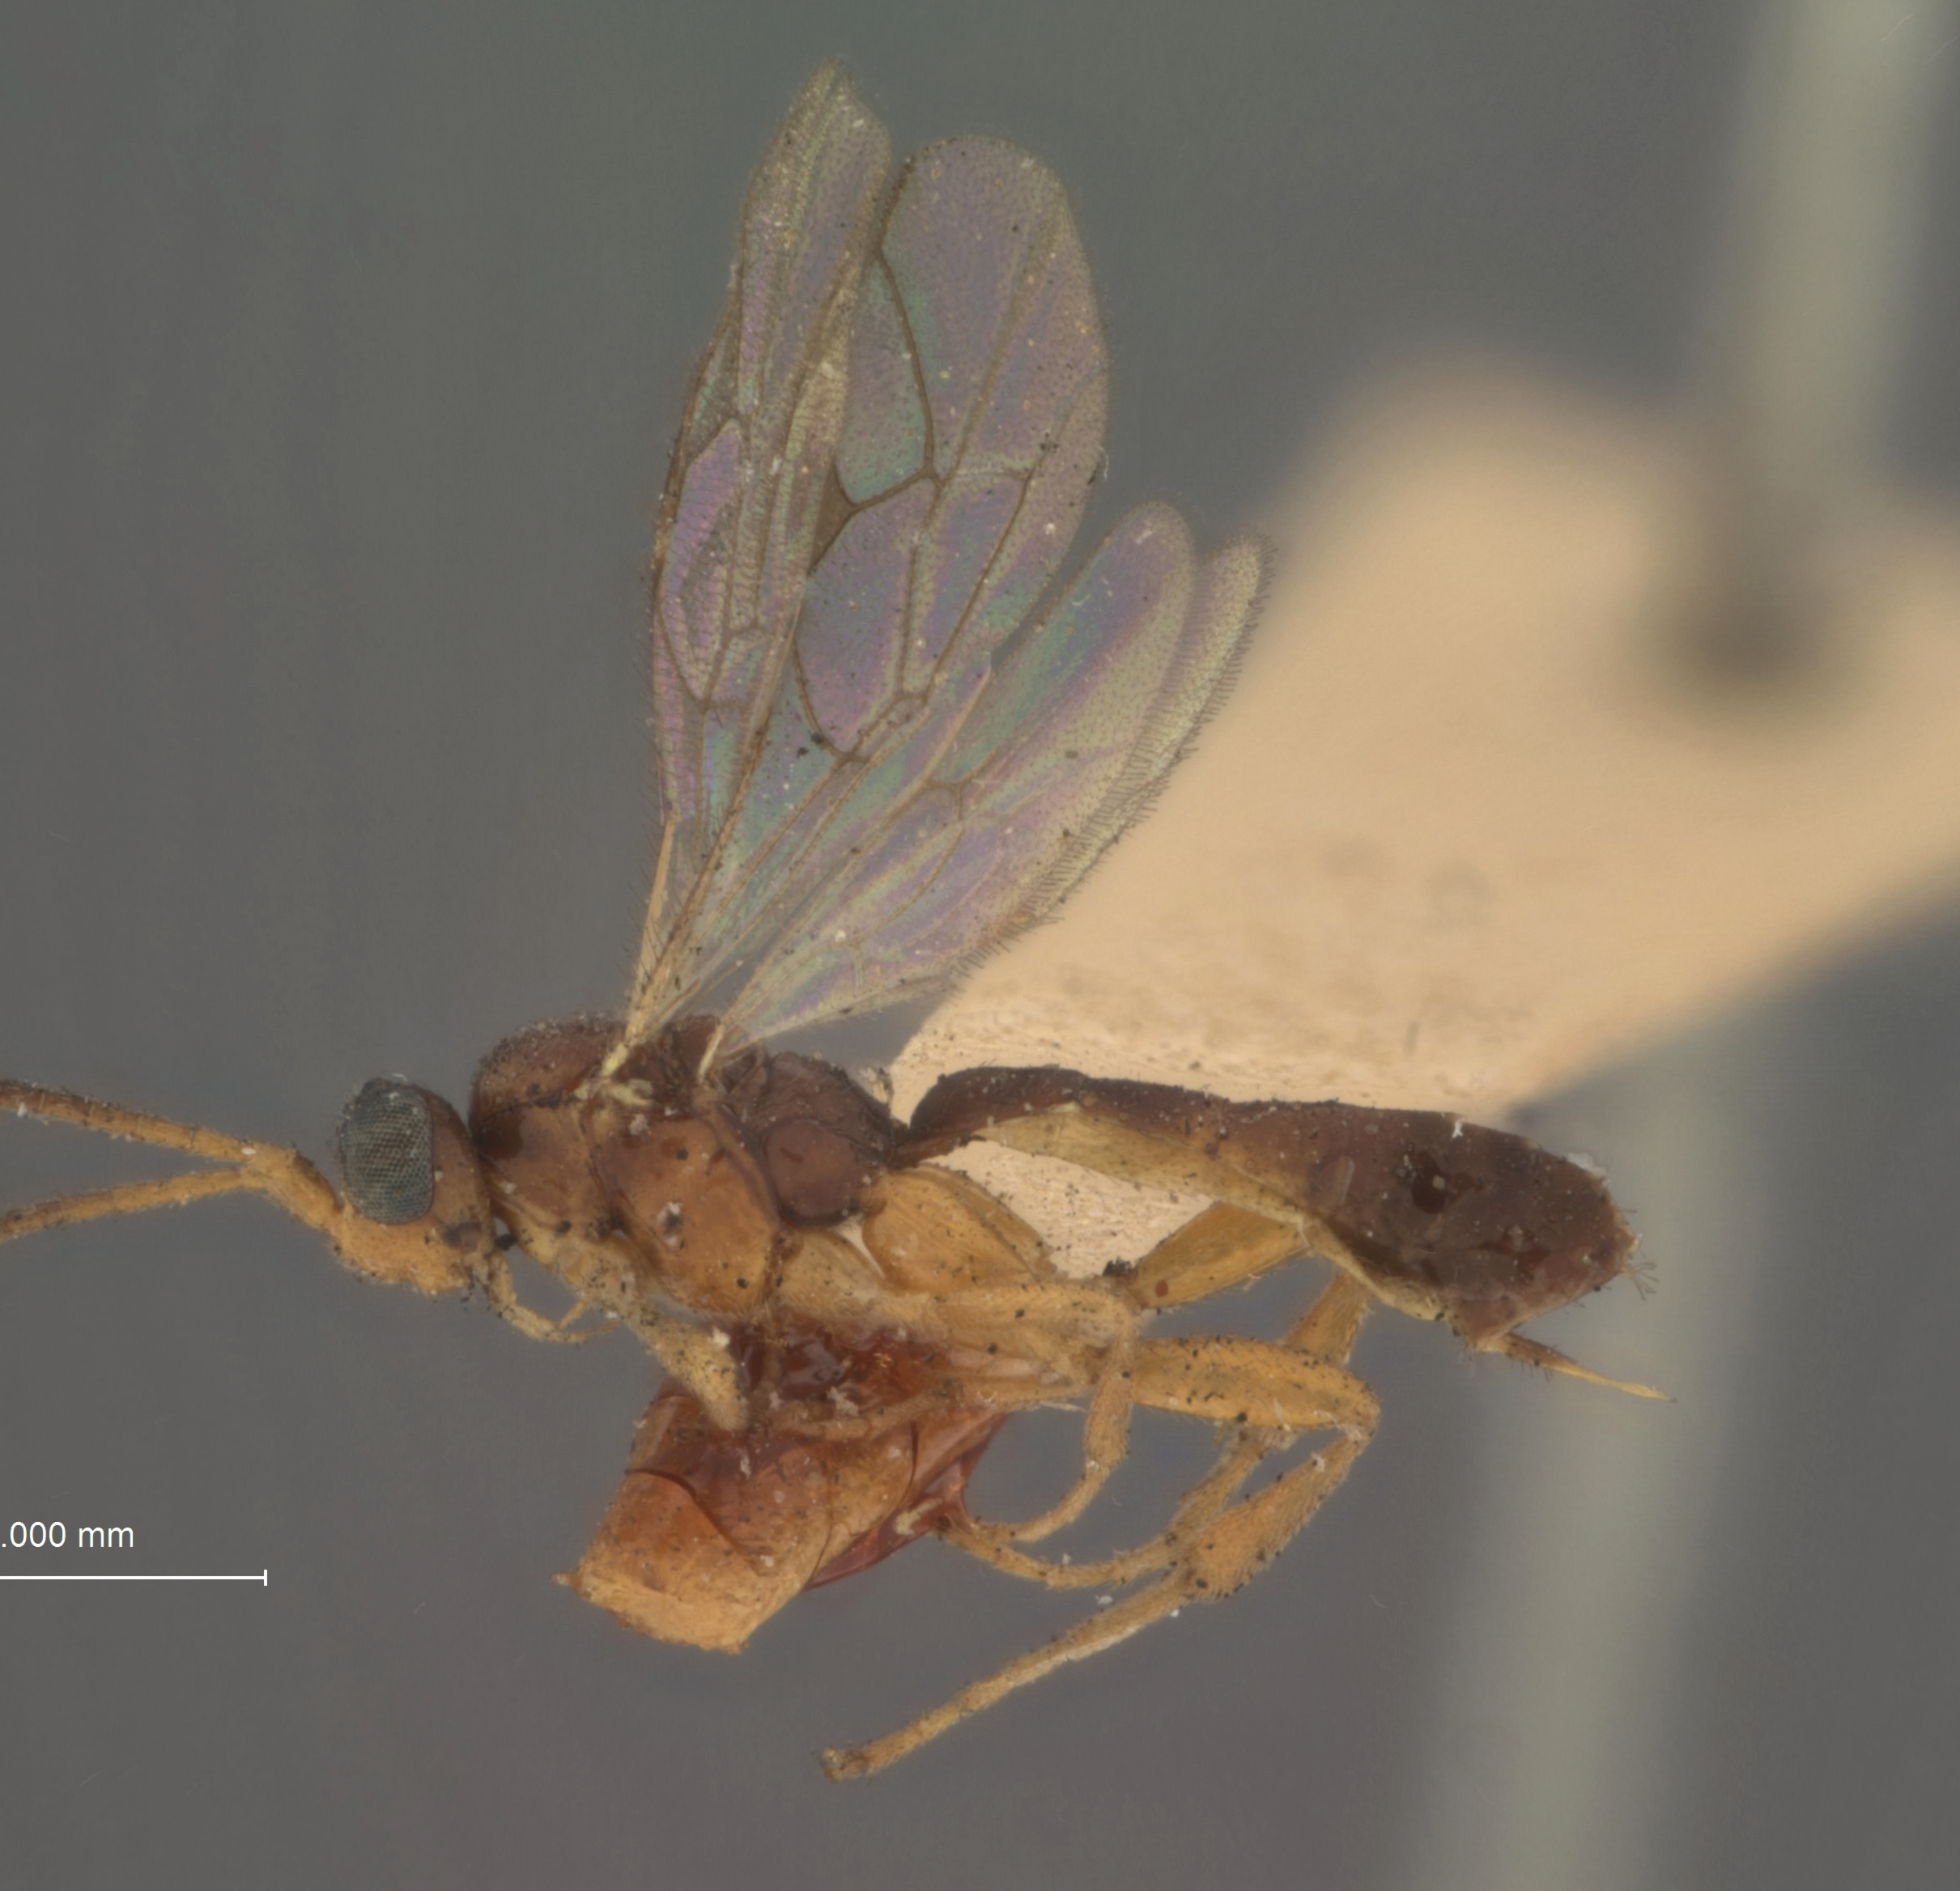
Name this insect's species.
Neurateles ulmicola
